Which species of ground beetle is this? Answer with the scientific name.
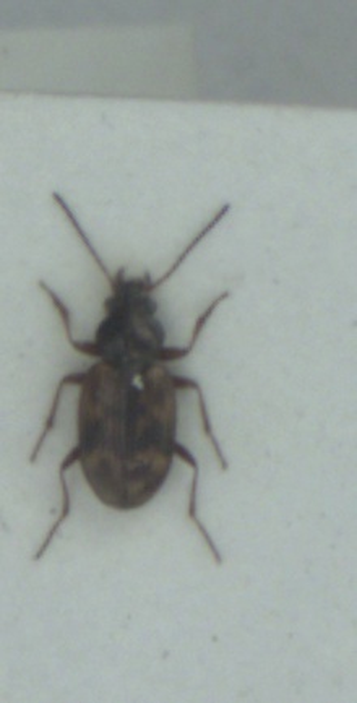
Bembidion semipunctatum
